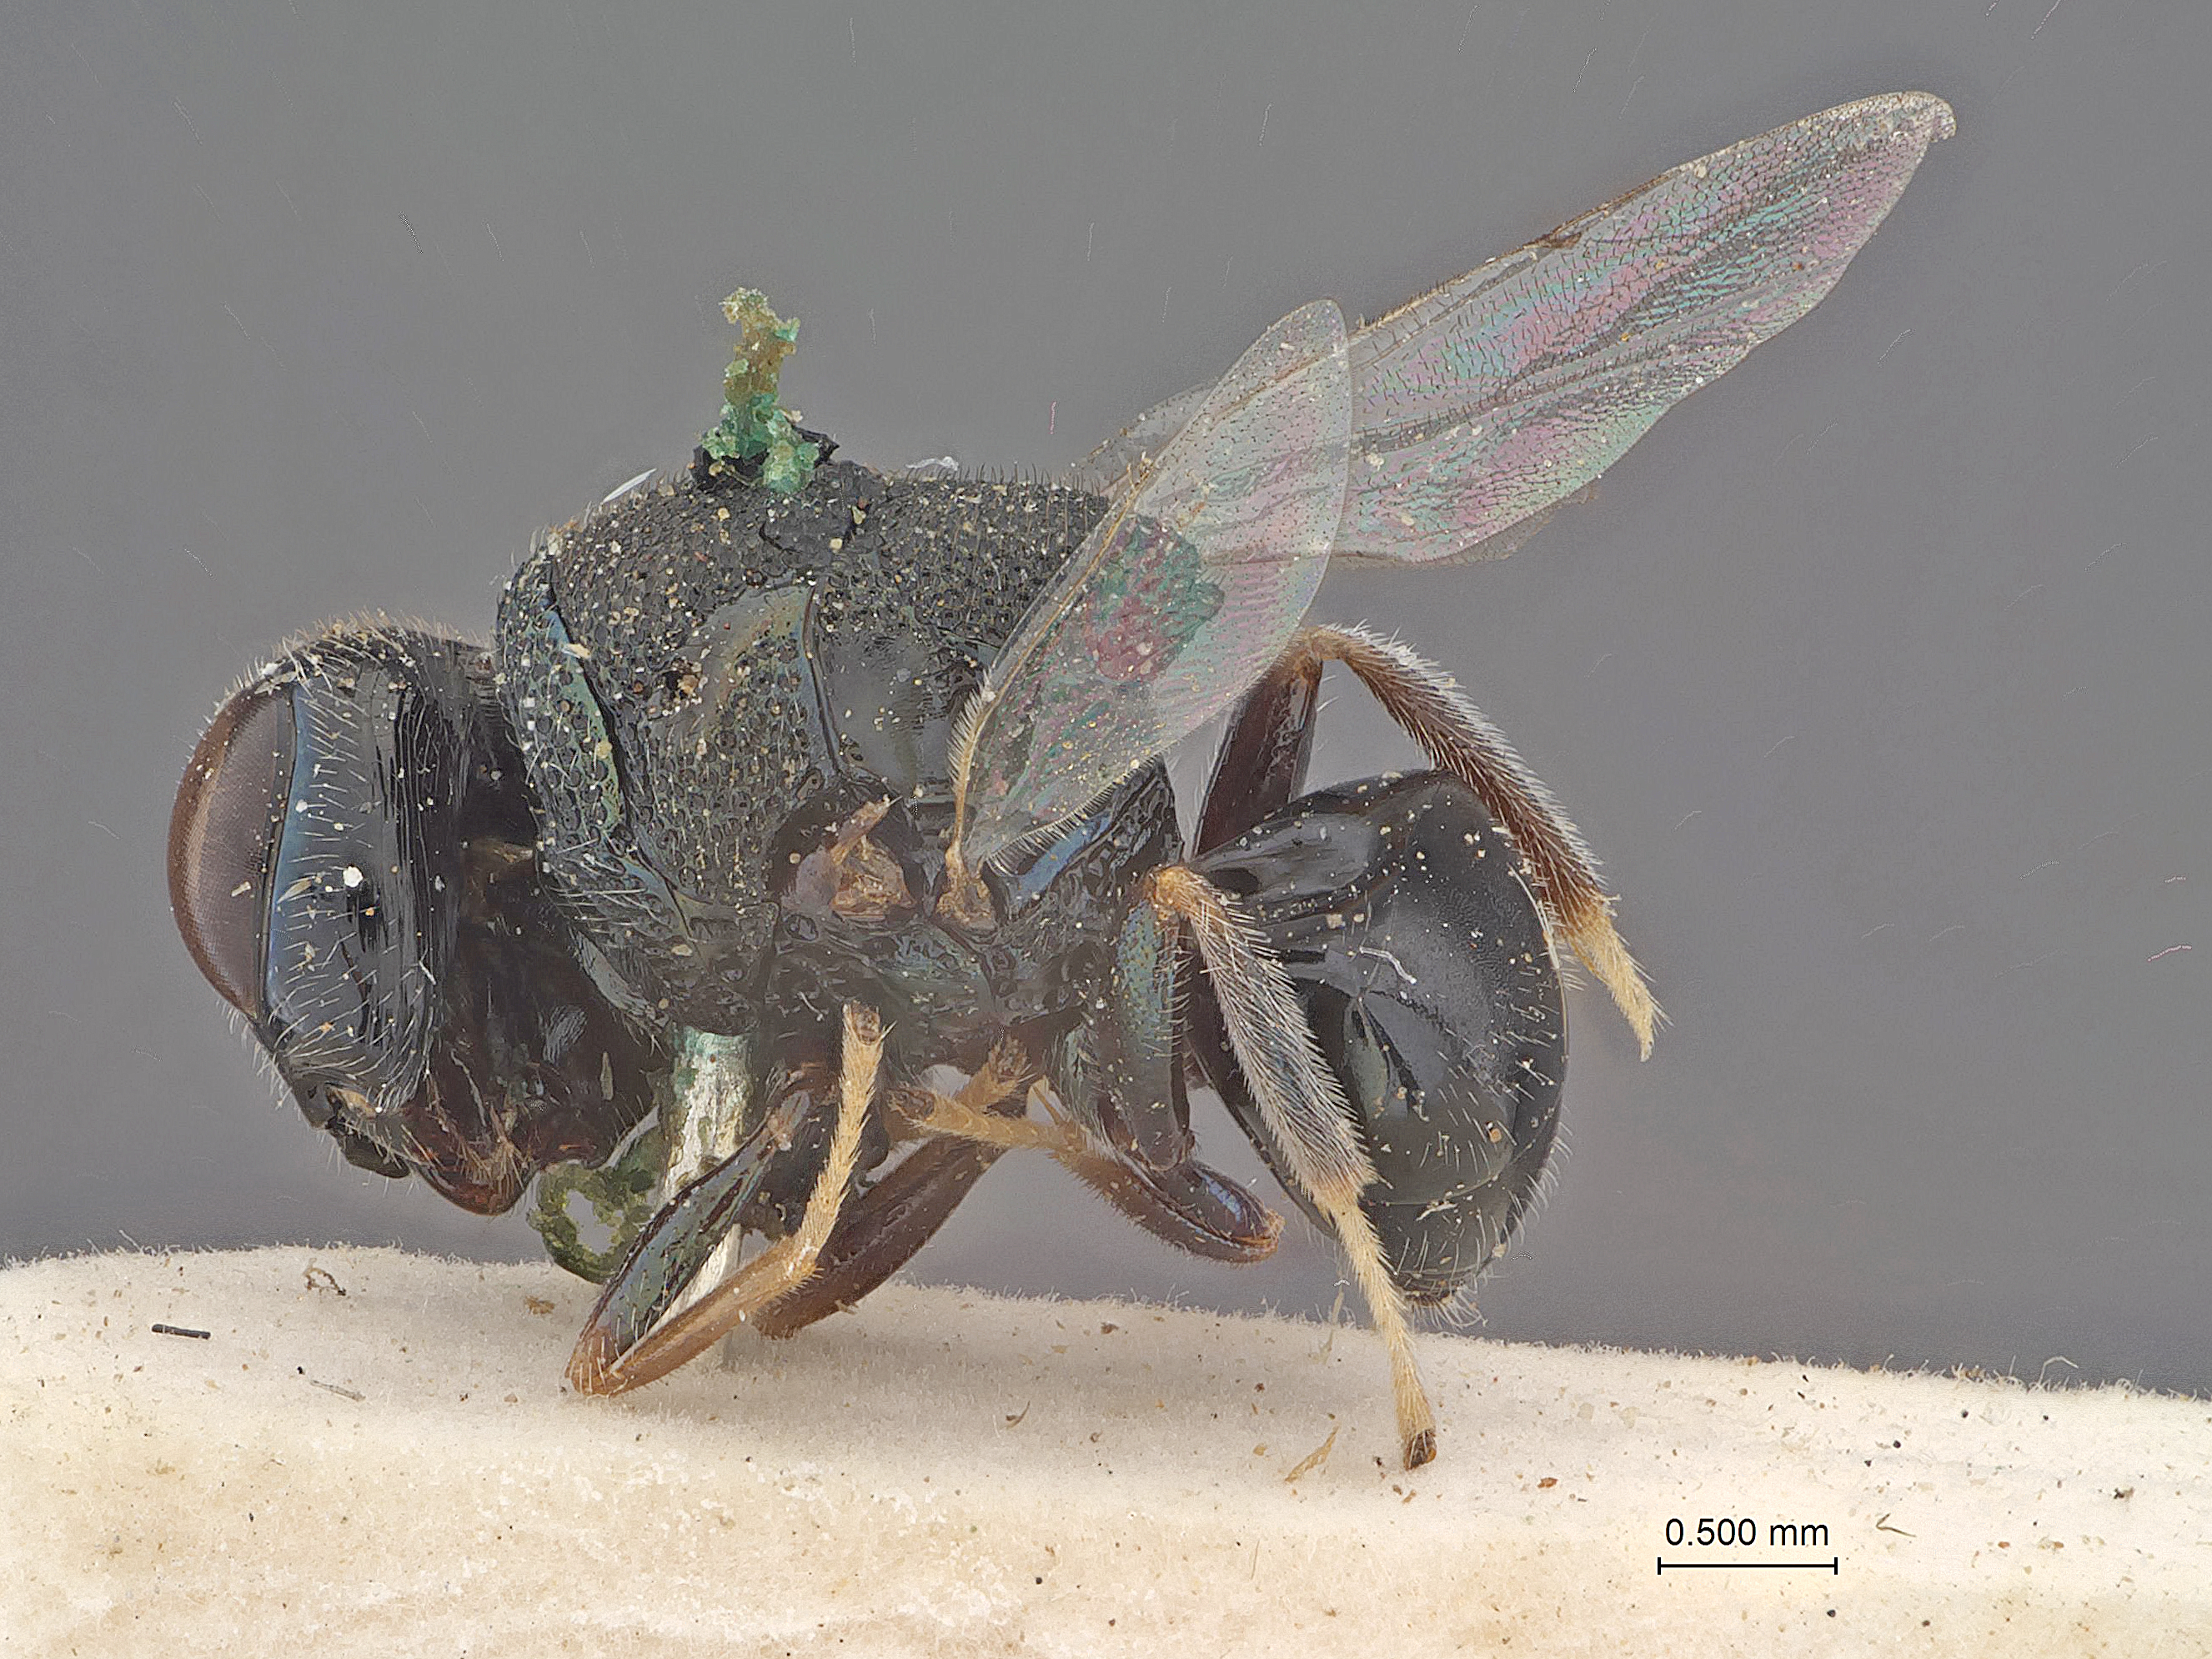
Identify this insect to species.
Perilampus desaii
